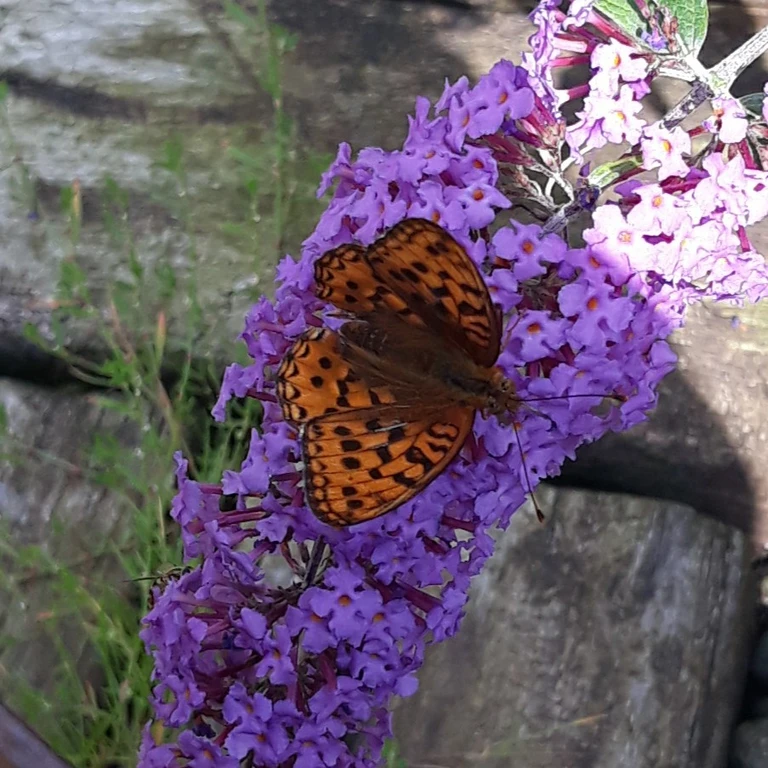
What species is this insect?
Fabriciana adippe
